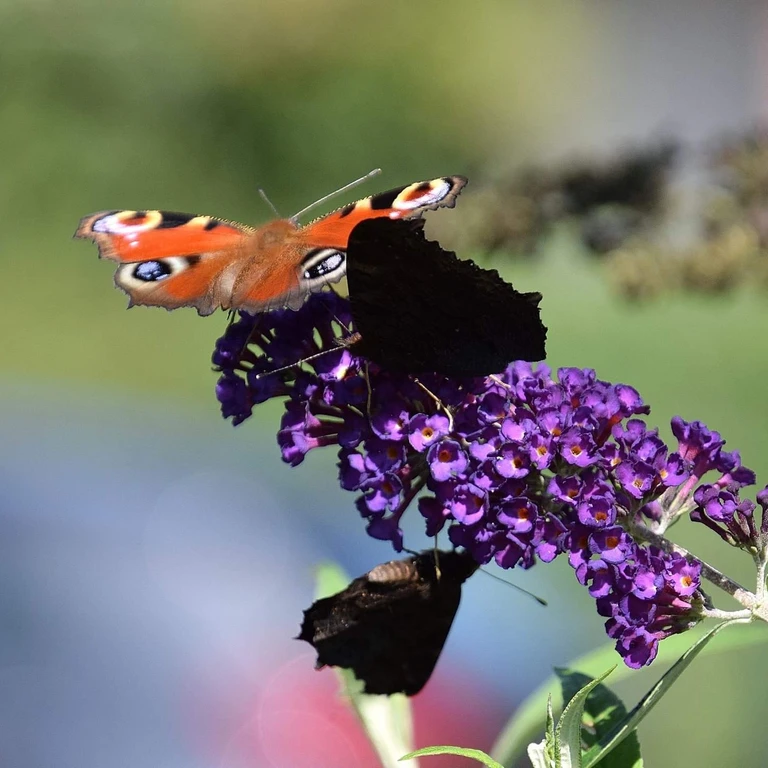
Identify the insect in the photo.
Aglais io
